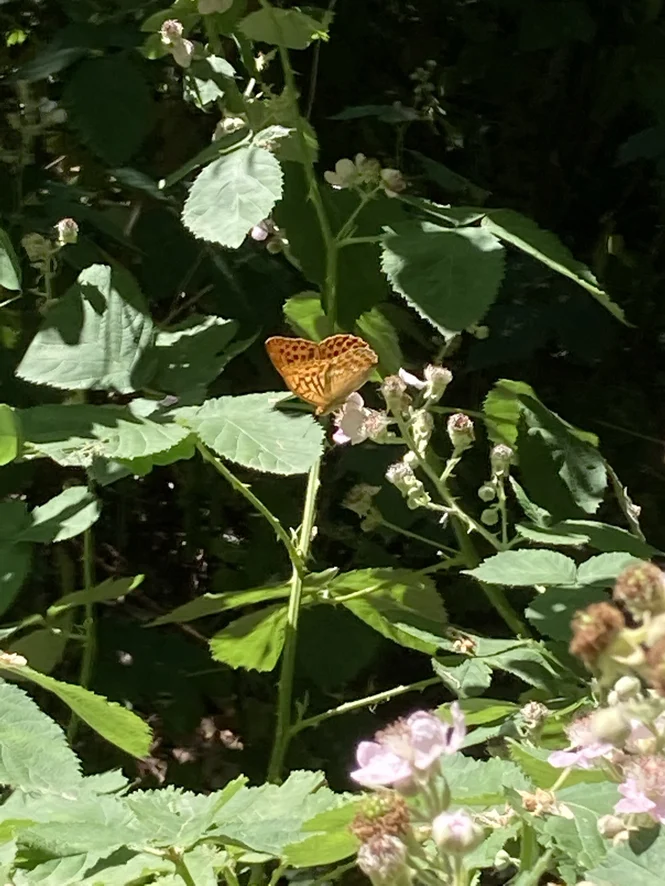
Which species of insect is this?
Argynnis paphia
